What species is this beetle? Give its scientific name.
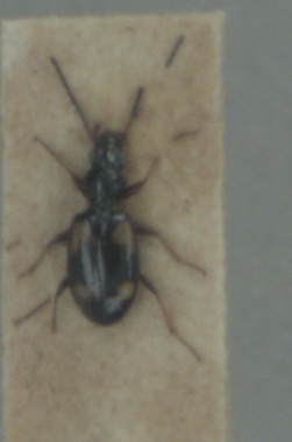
Bembidion illigeri
